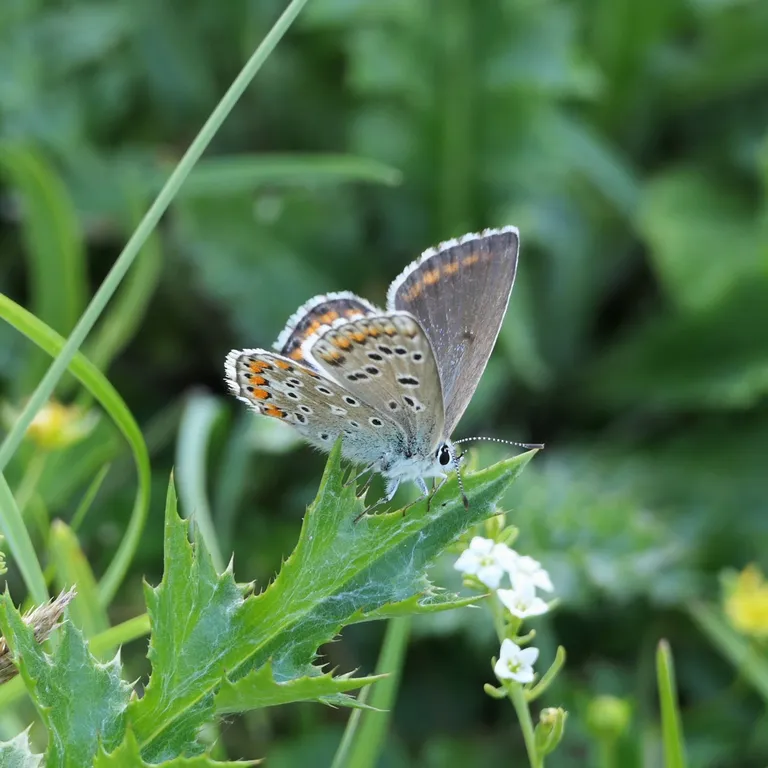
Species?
Lysandra bellargus
